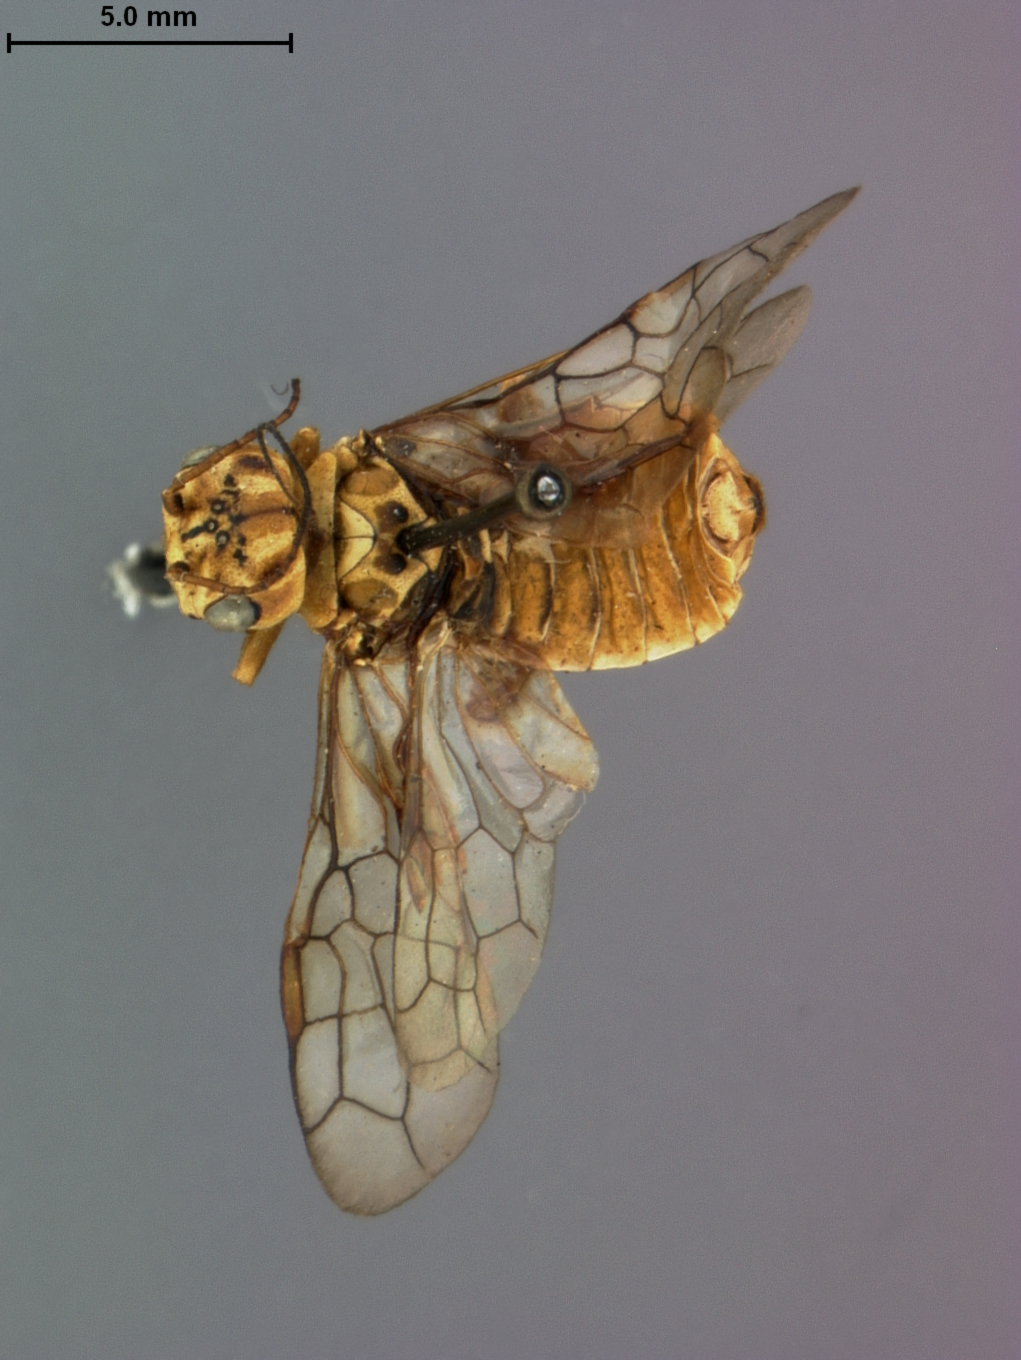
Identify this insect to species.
Itycorsia luteopicta
